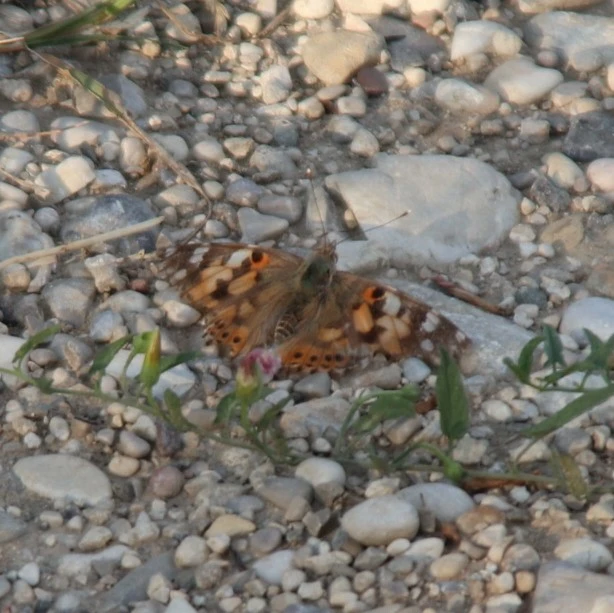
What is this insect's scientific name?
Vanessa cardui
